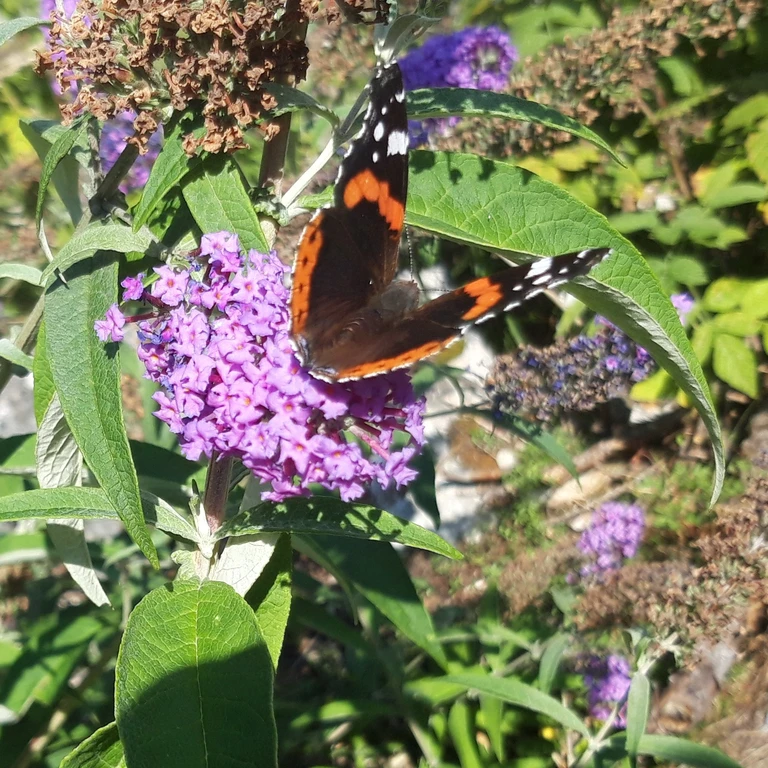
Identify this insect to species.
Vanessa atalanta
